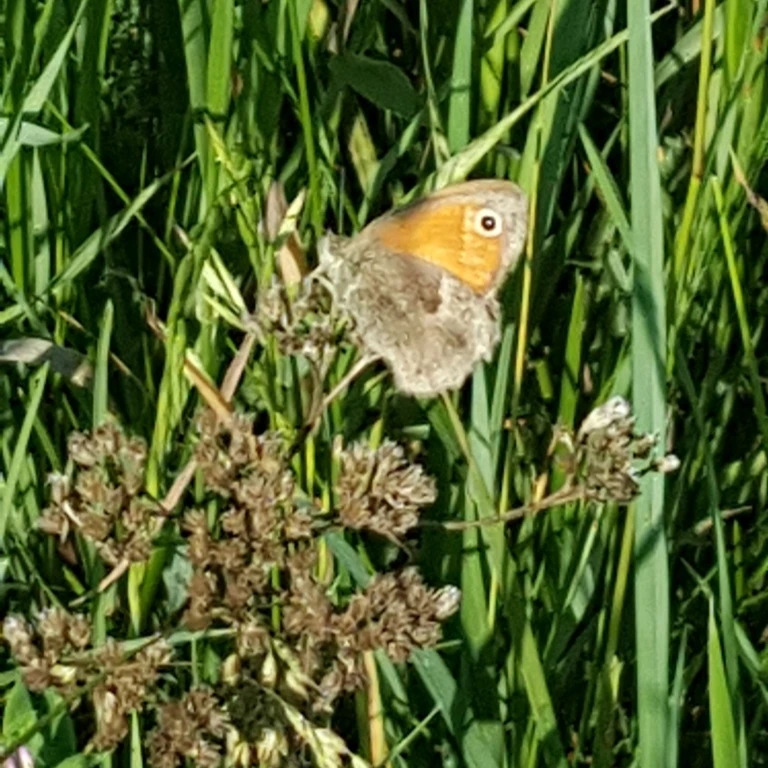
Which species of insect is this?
Coenonympha pamphilus
